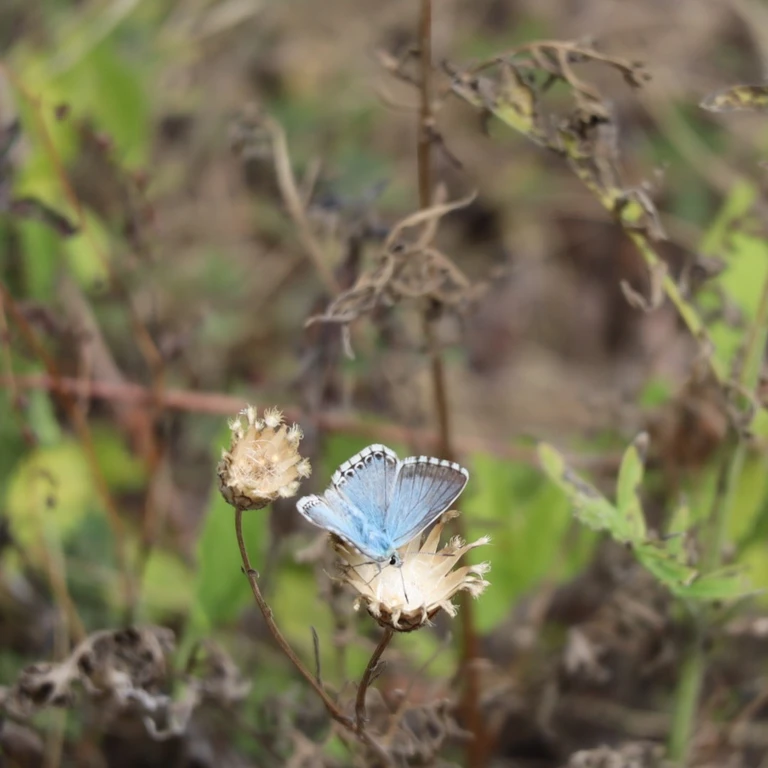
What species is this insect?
Lysandra coridon
